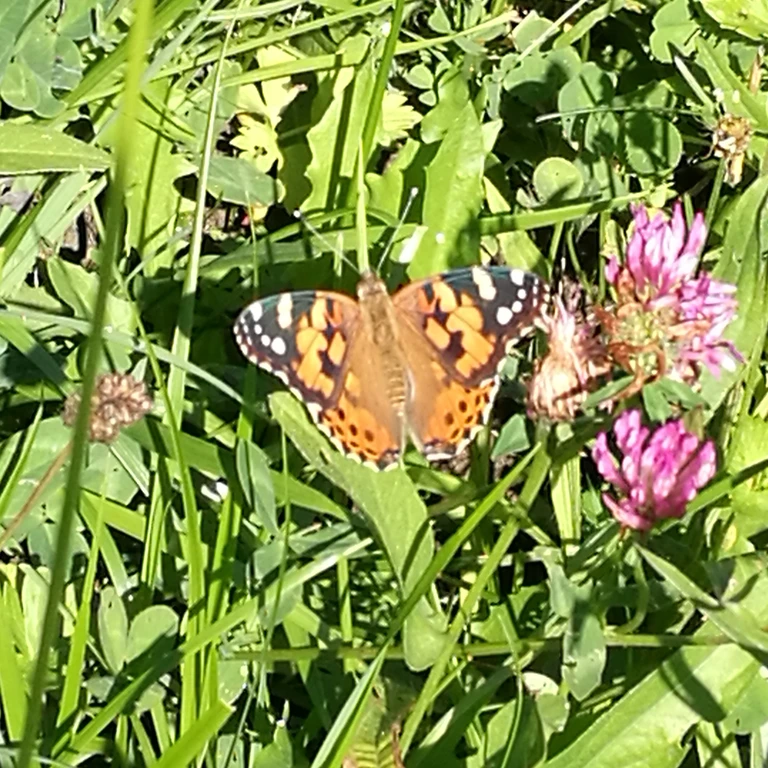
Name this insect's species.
Vanessa cardui
